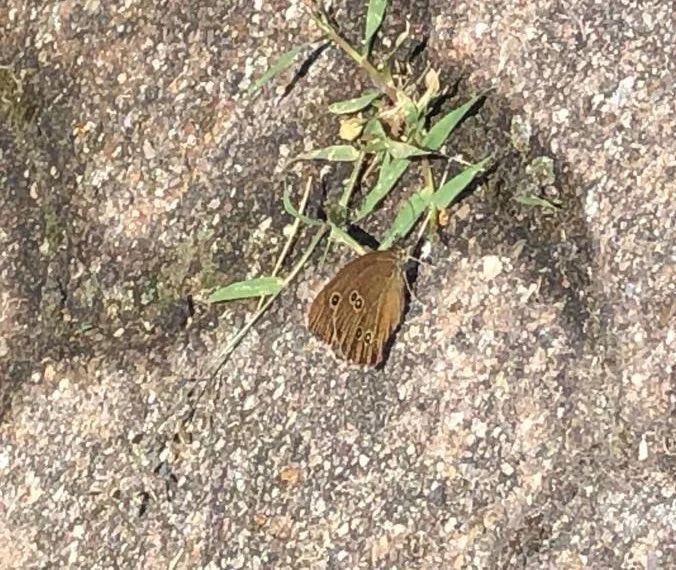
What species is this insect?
Aphantopus hyperantus
